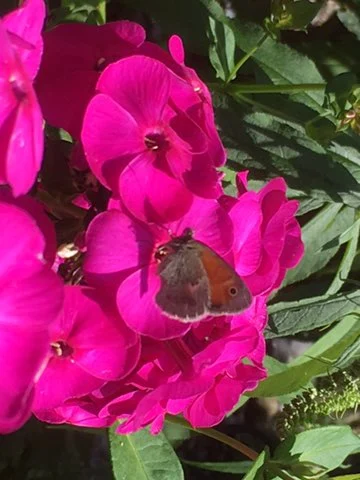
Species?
Coenonympha pamphilus
